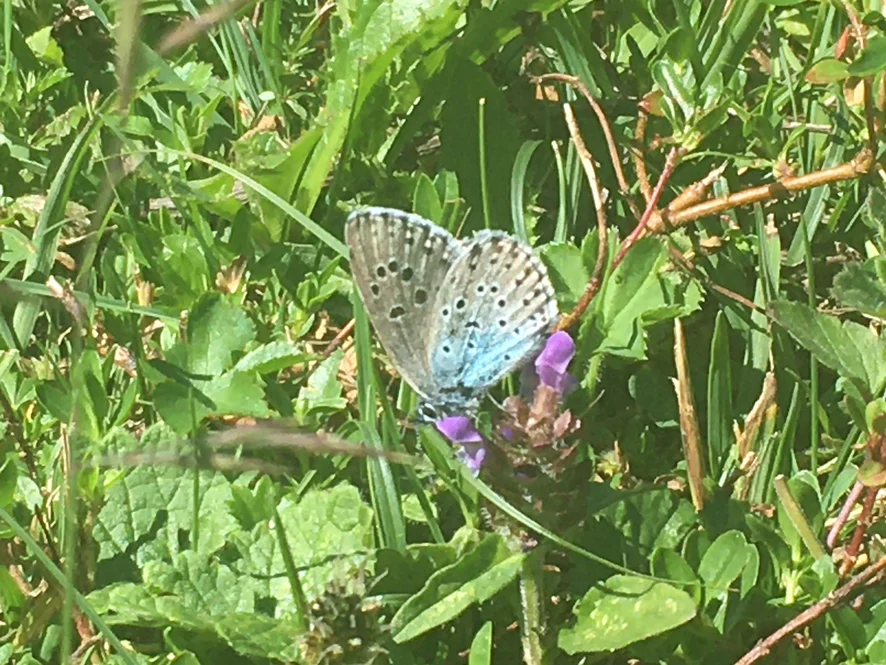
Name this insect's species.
Phengaris arion (also Maculinea arion)
